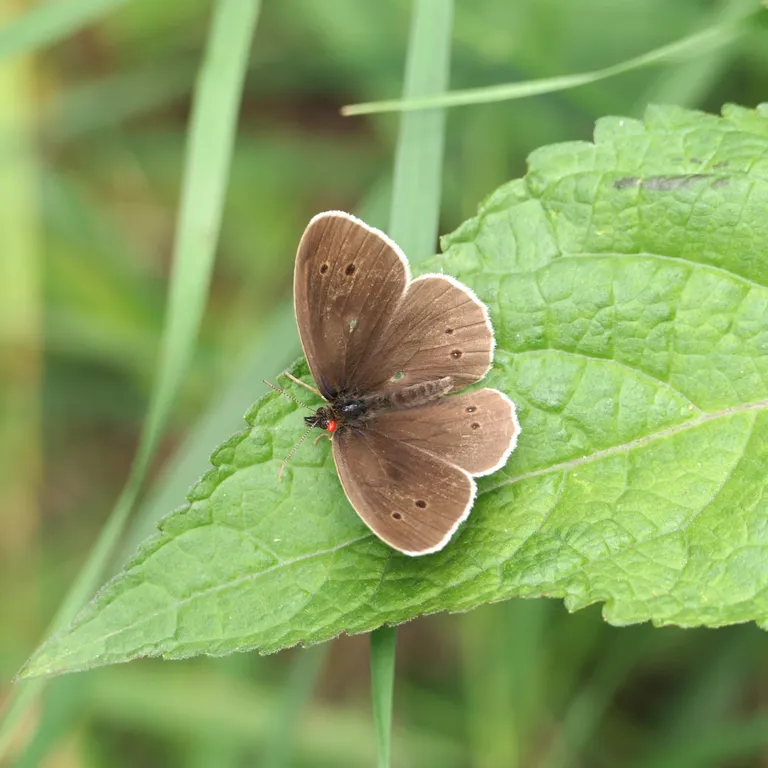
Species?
Aphantopus hyperantus
